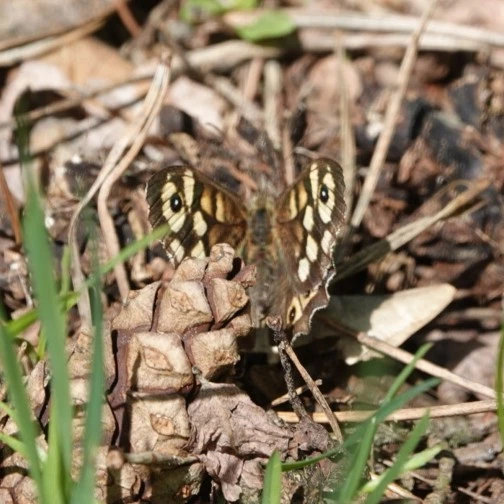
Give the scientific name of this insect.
Pararge aegeria
